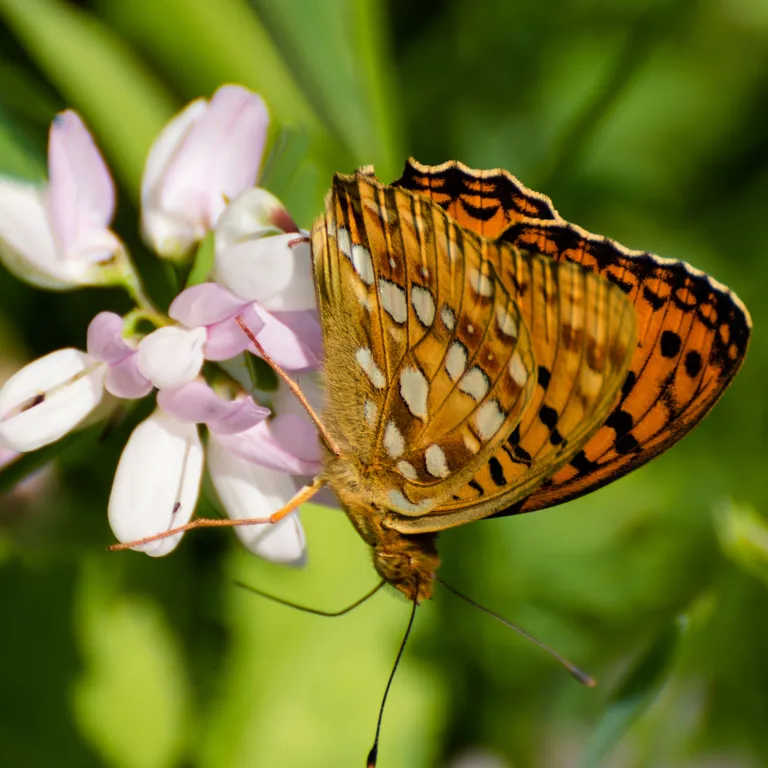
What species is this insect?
Fabriciana adippe
